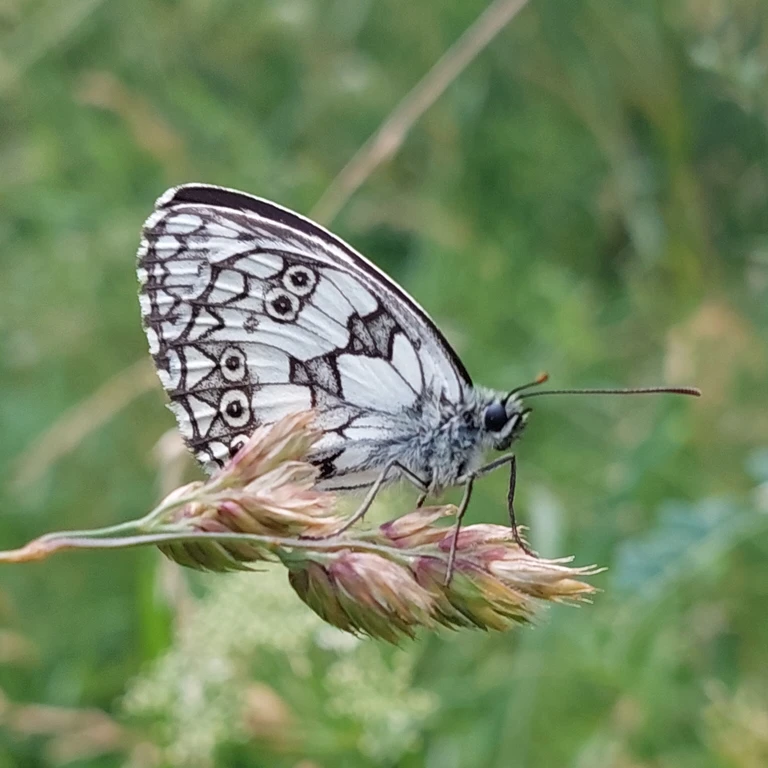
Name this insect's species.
Melanargia galathea
